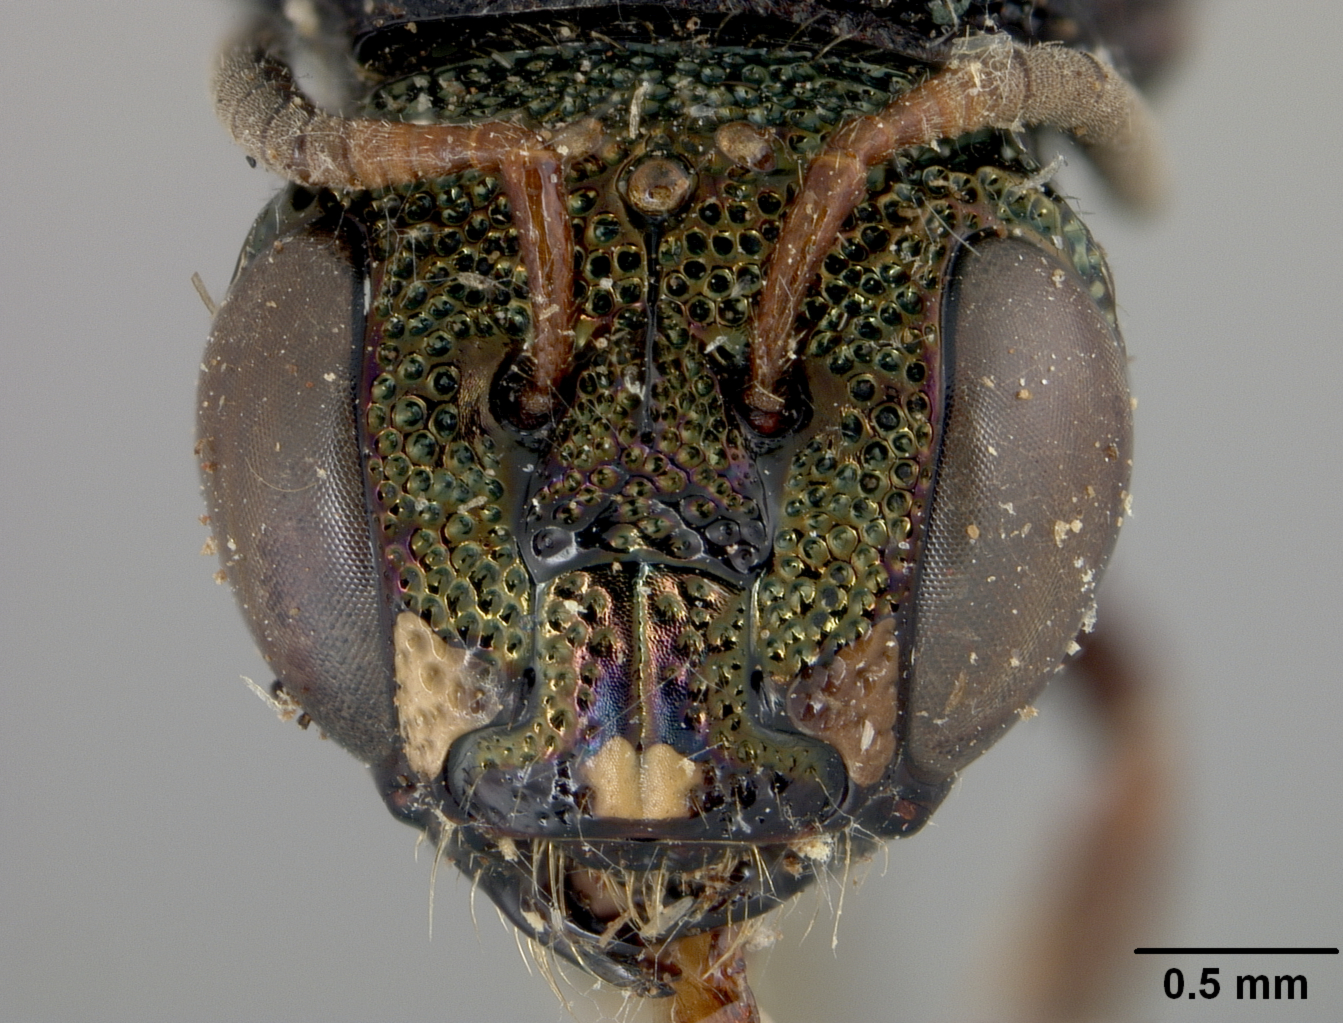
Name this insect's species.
Ceratina vernoniae
